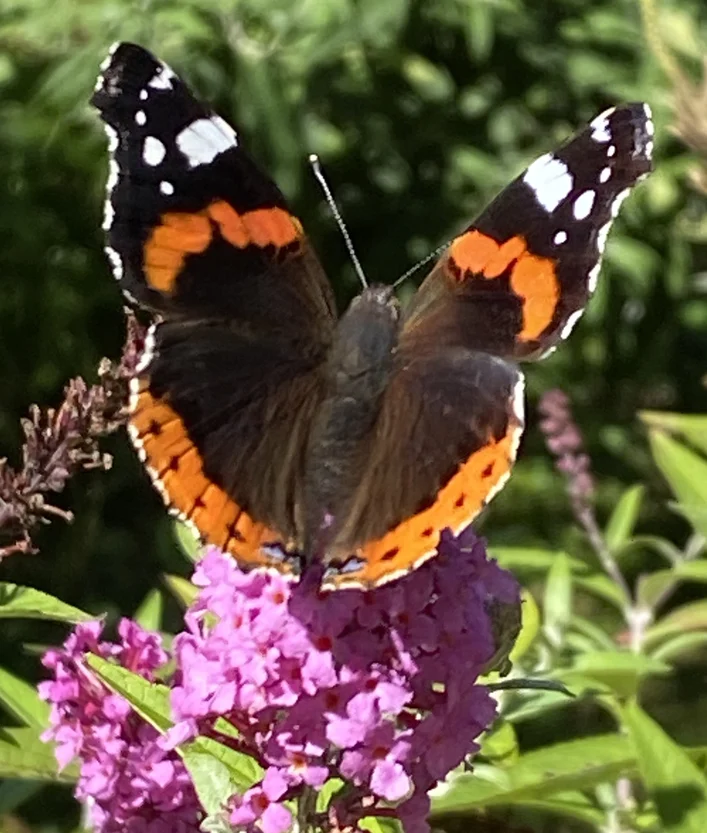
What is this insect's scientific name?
Vanessa atalanta
